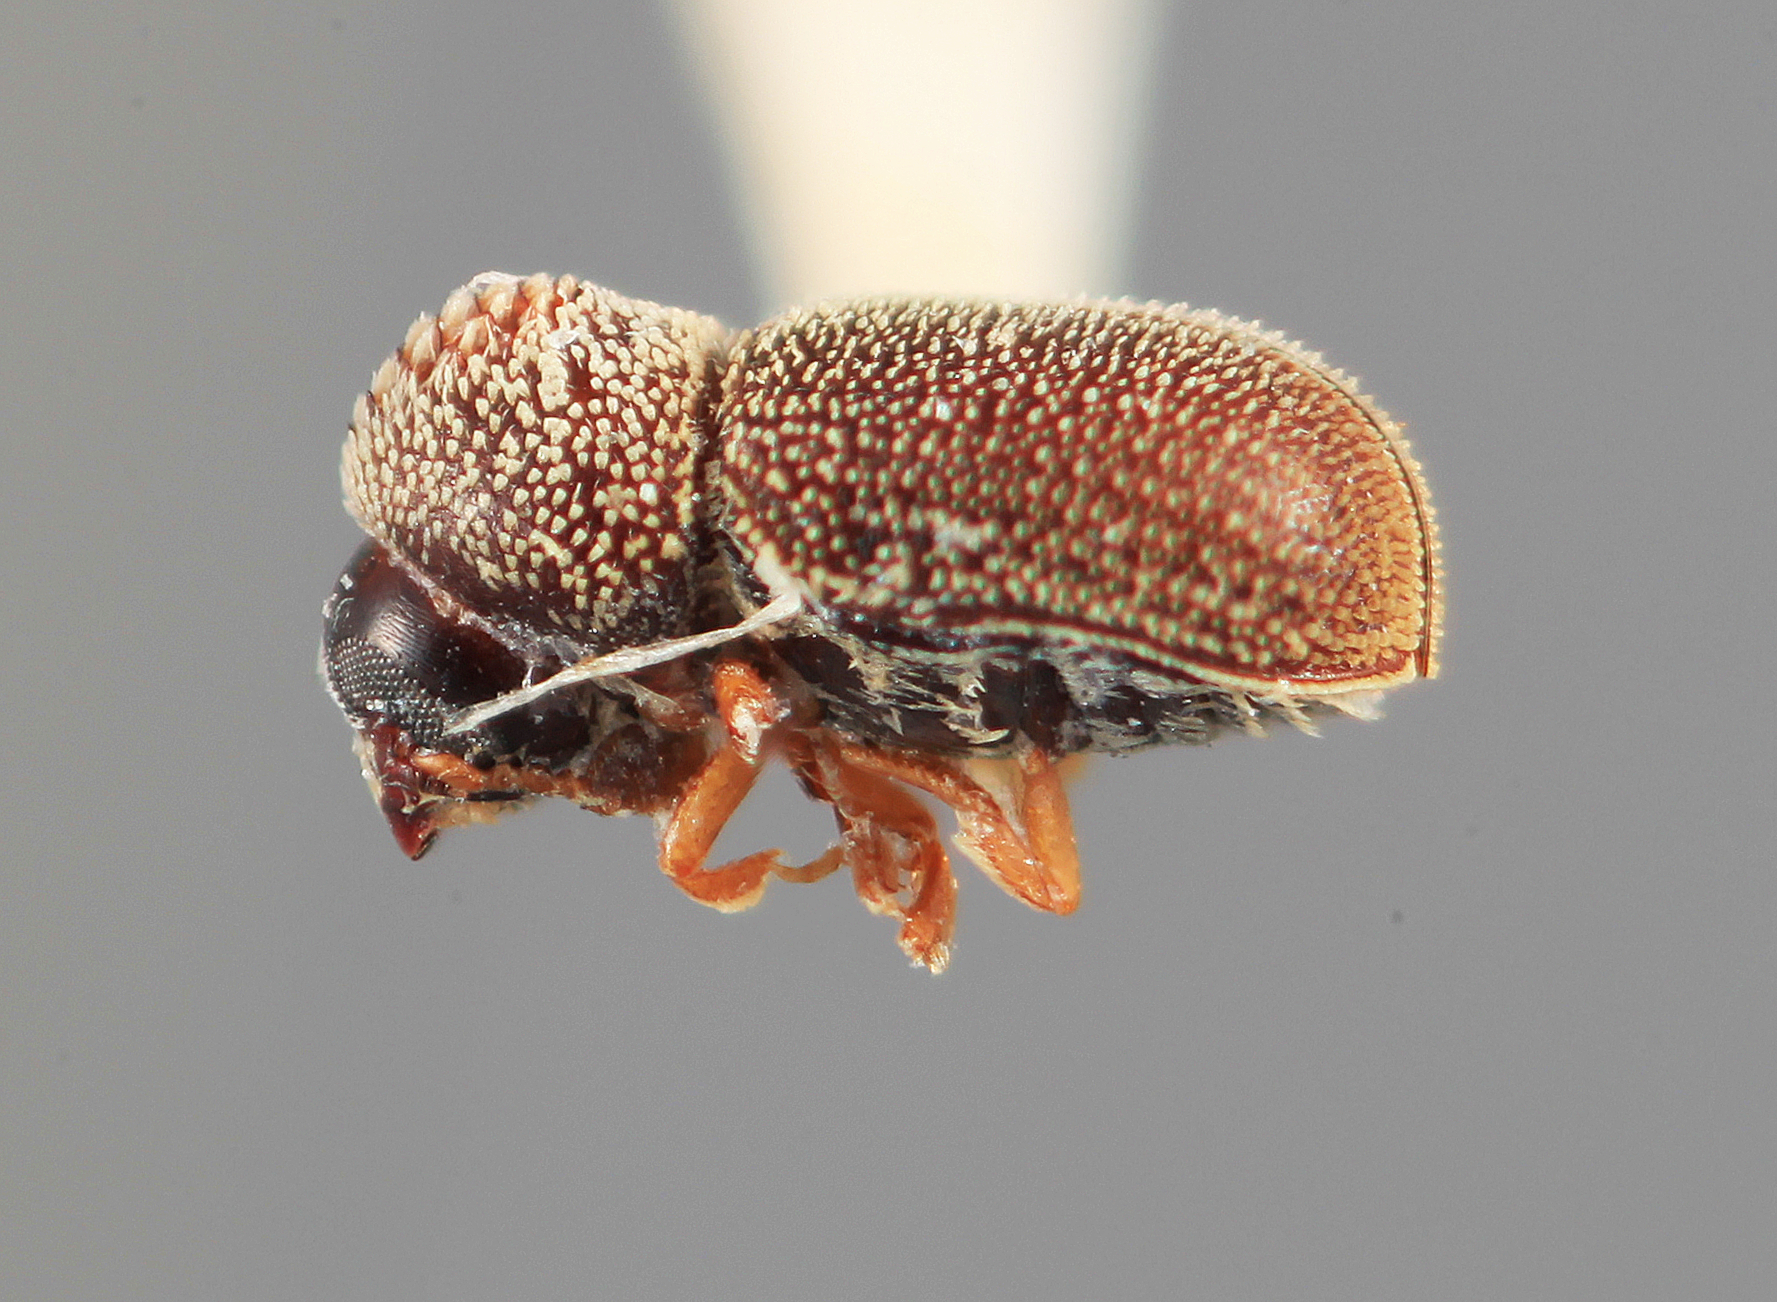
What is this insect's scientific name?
Acorthylus frontalis
